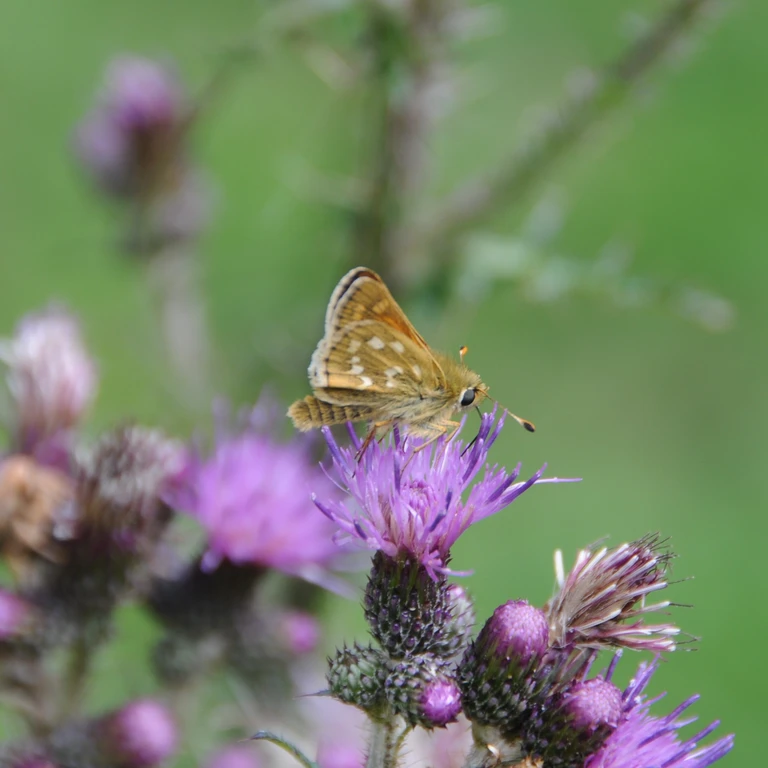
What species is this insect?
Hesperia comma
